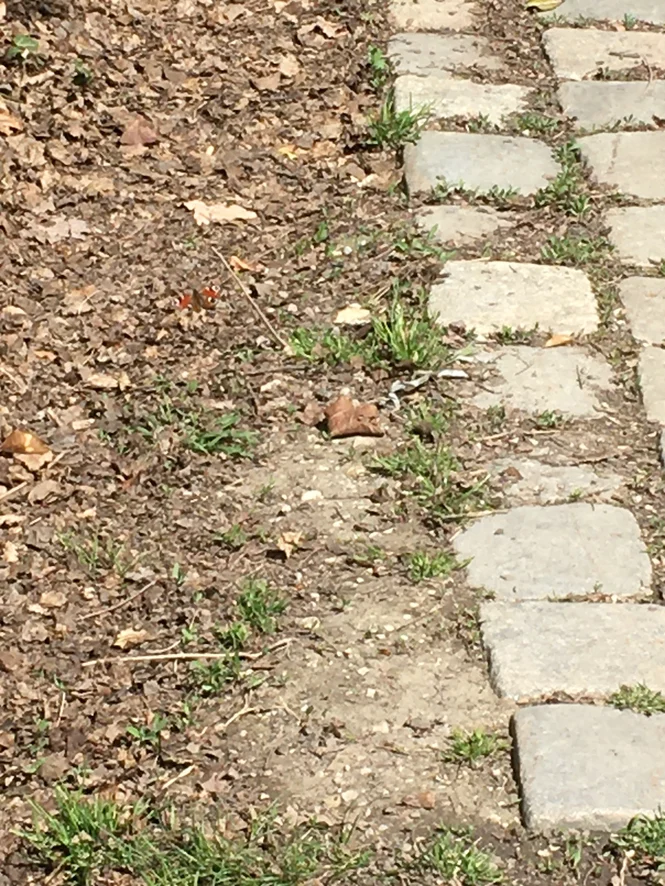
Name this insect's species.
Aglais io
